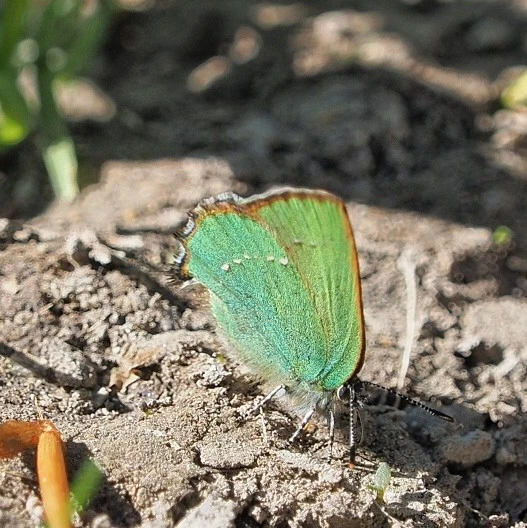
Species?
Callophrys rubi
